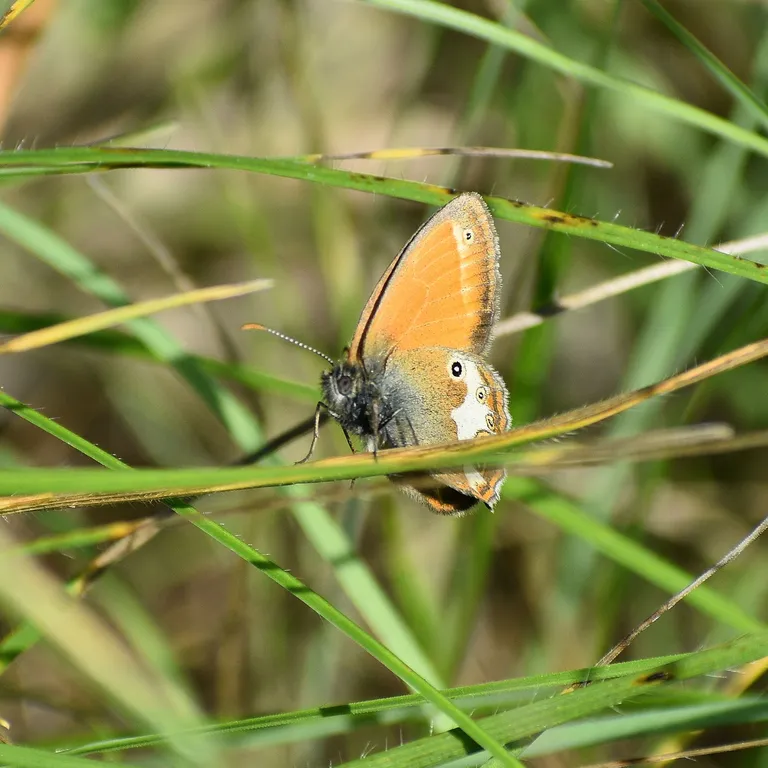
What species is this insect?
Coenonympha arcania
